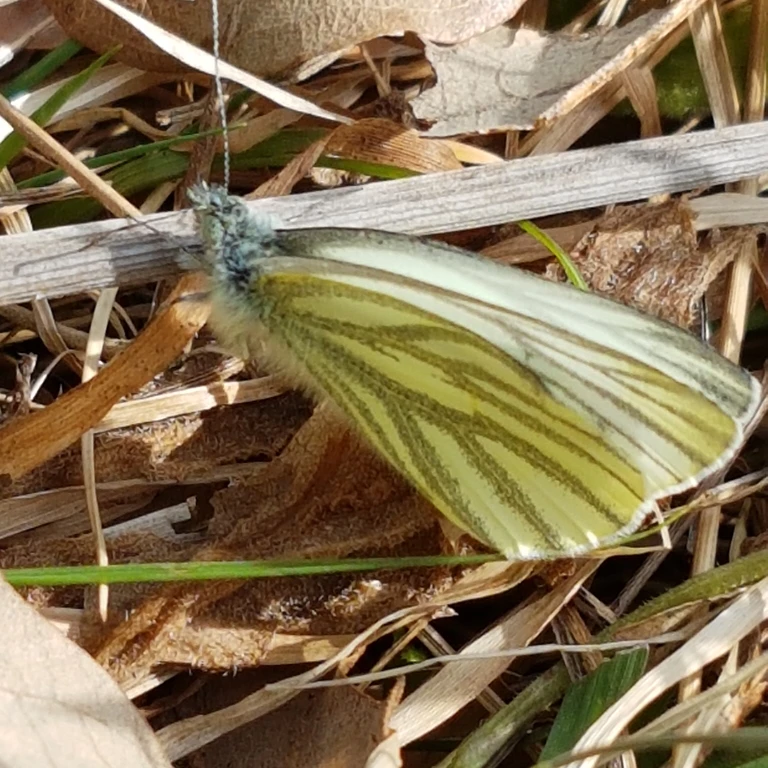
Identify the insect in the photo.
Pieris napi
